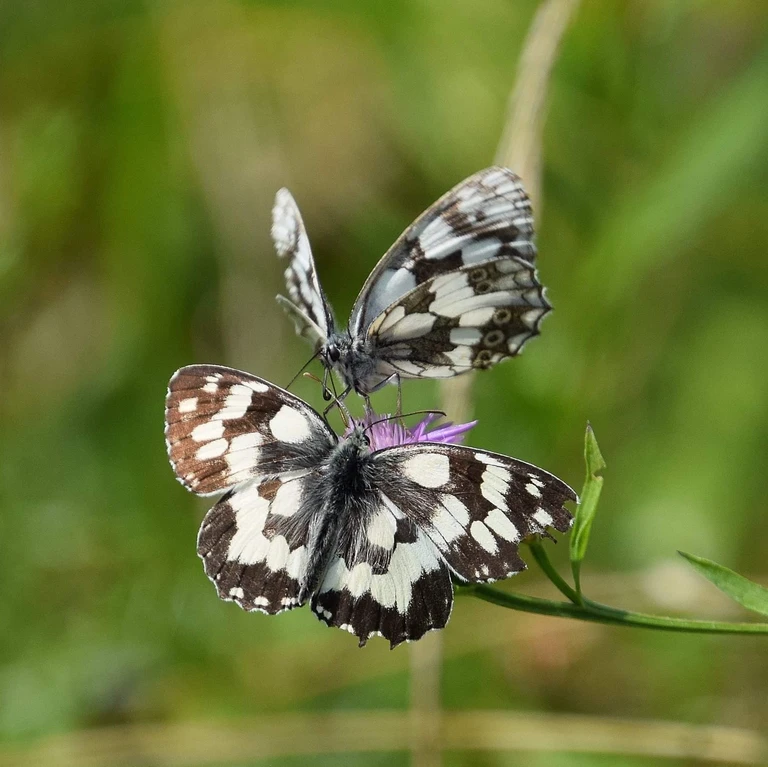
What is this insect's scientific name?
Melanargia galathea
